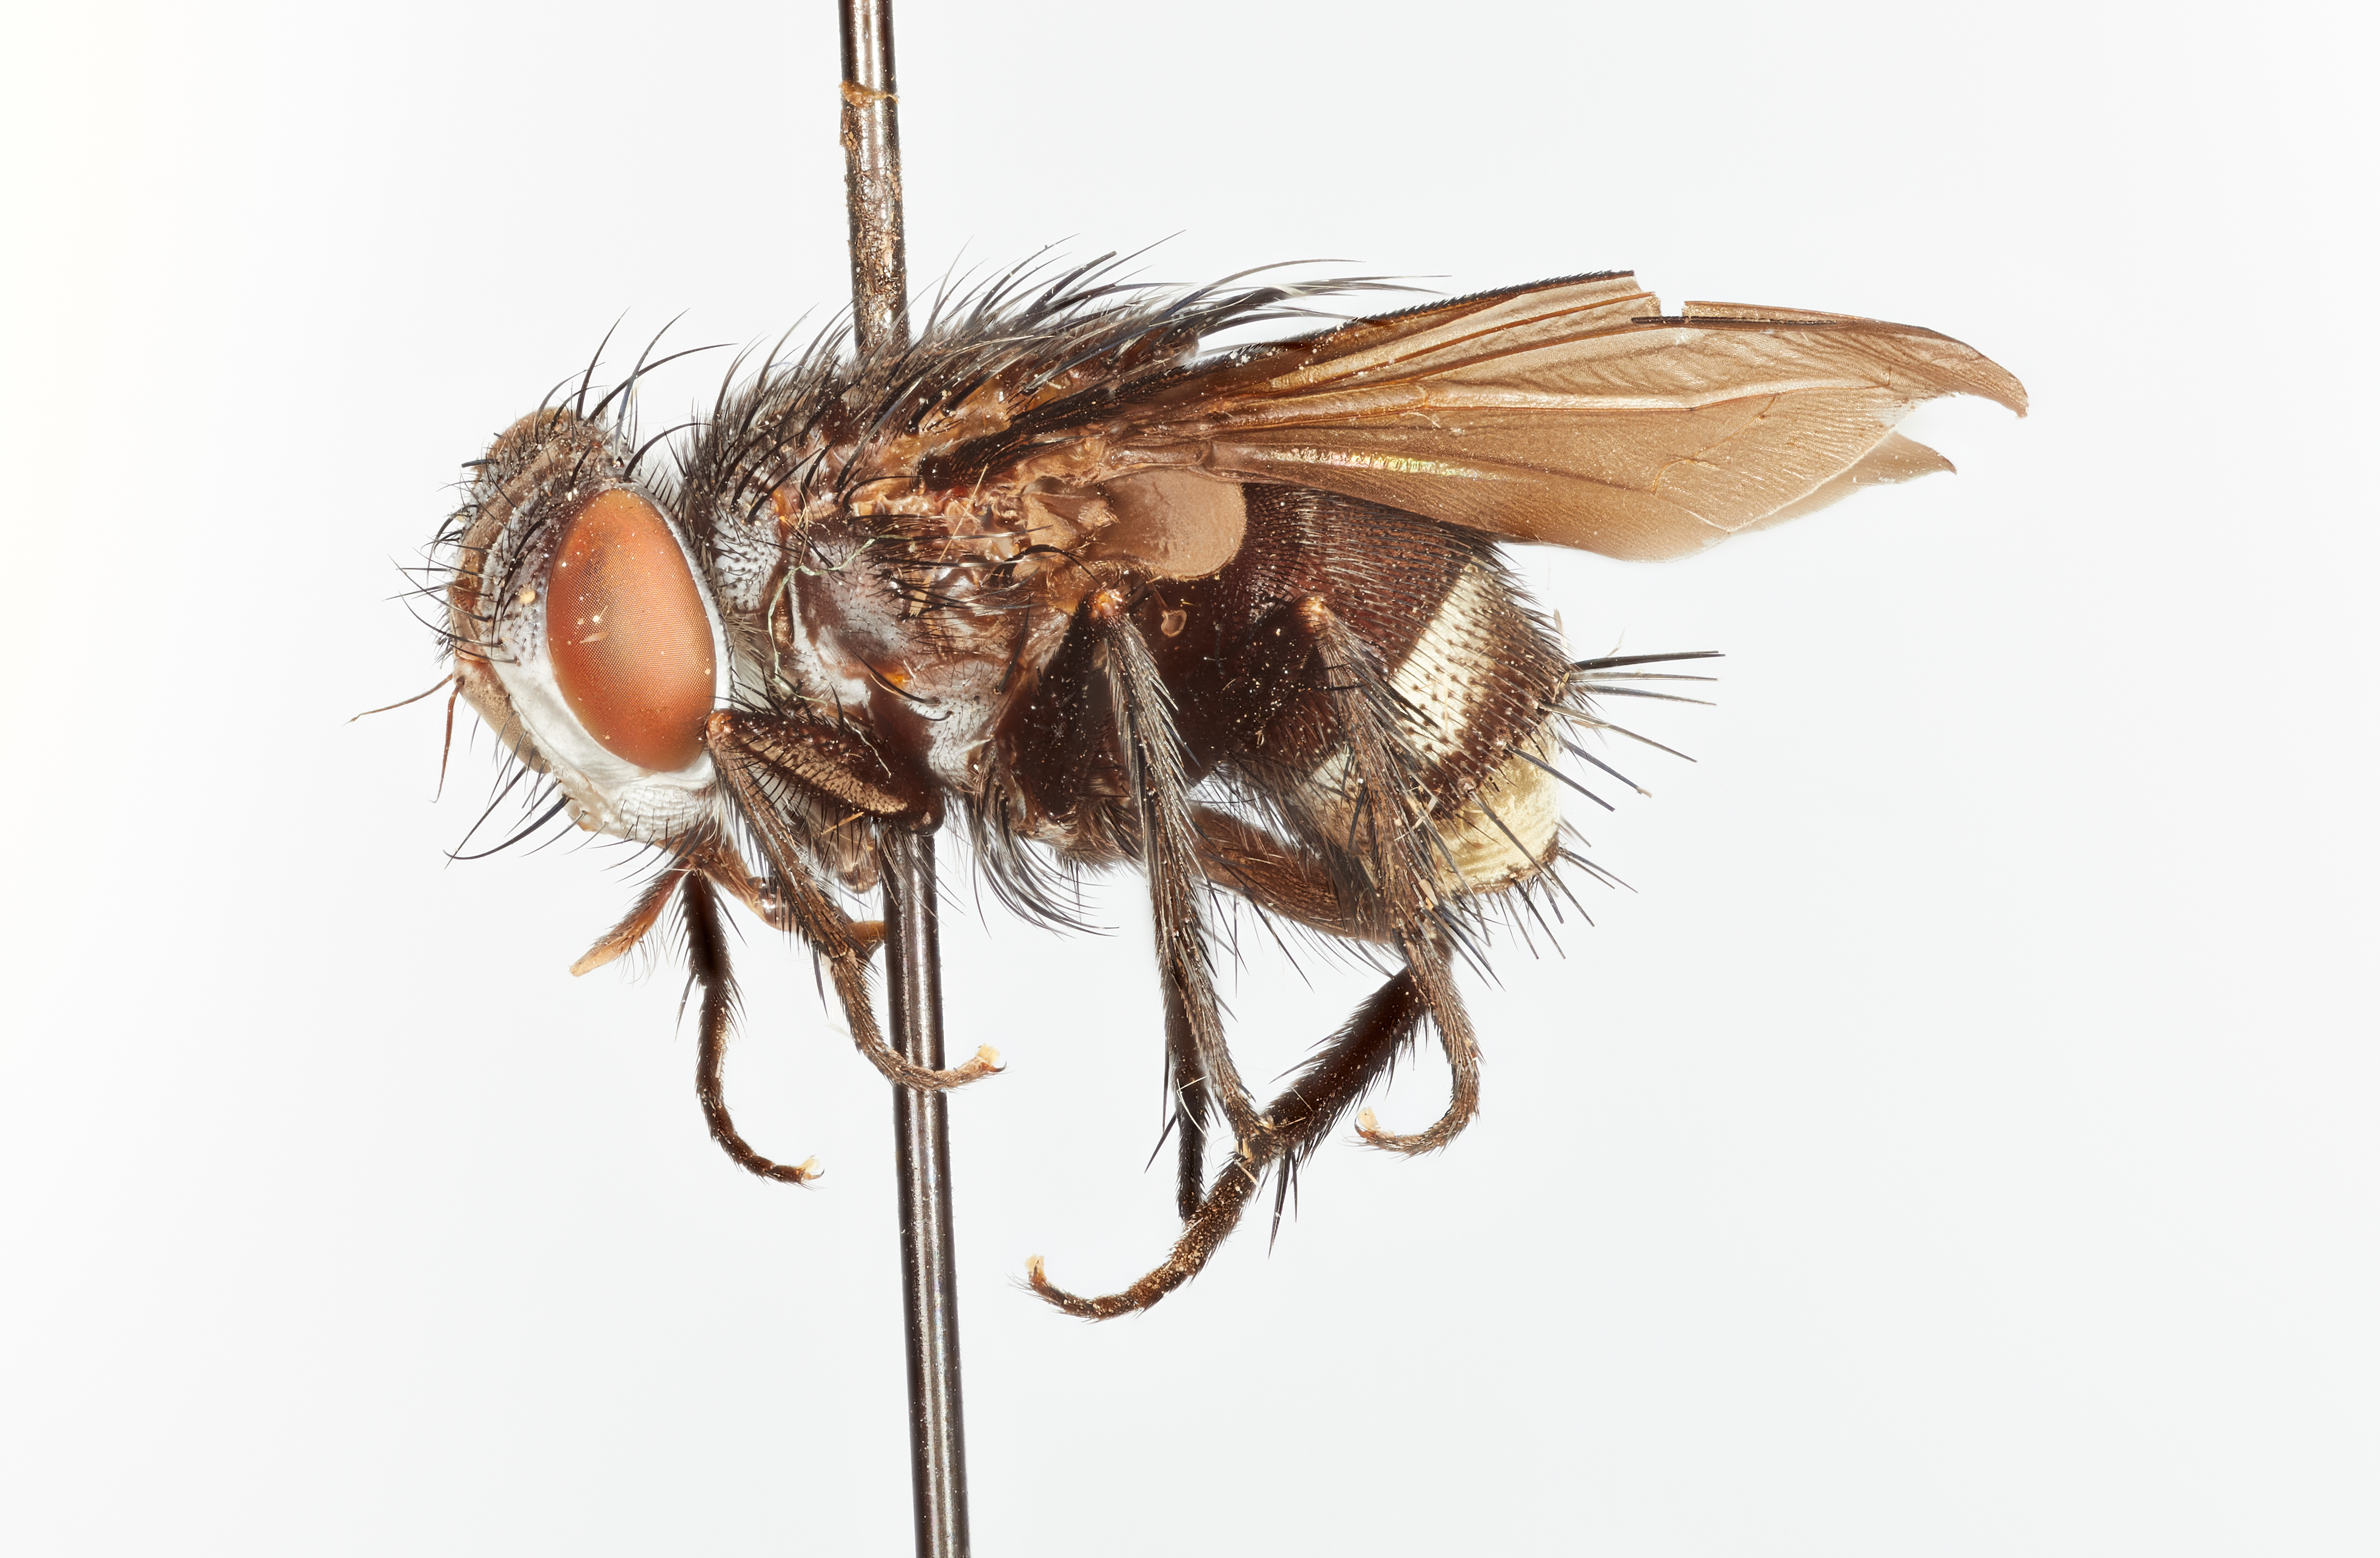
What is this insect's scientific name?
Belvosia nigrifrons
